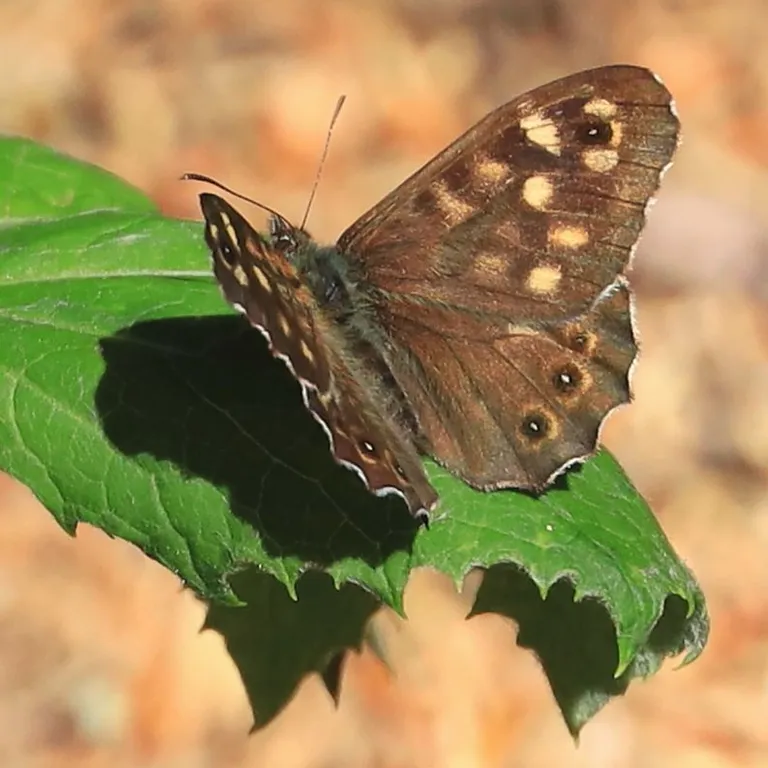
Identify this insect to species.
Pararge aegeria
